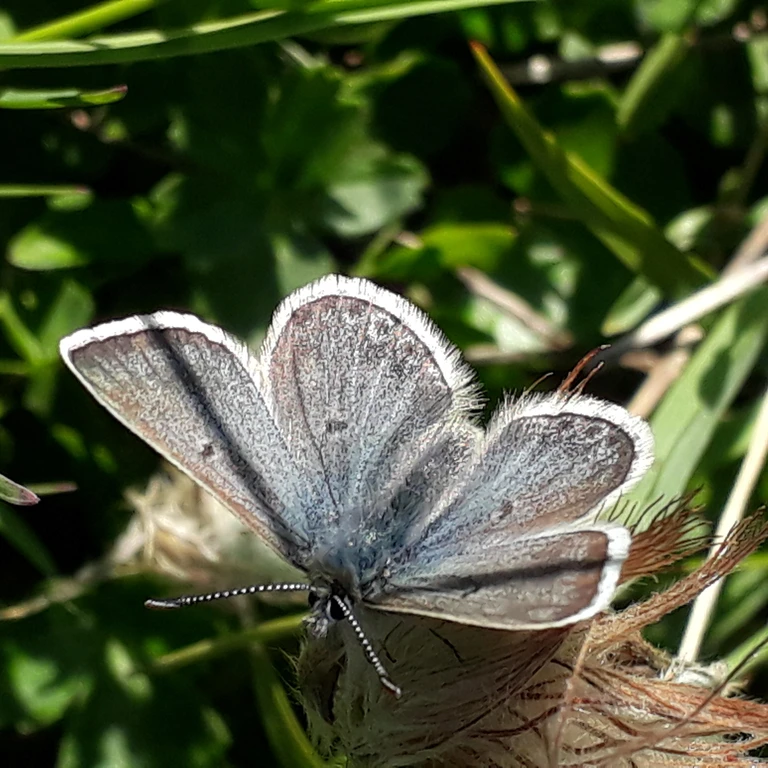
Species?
Agriades glandon
